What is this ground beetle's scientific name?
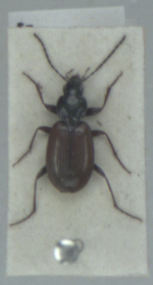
Agonum fuliginosum
